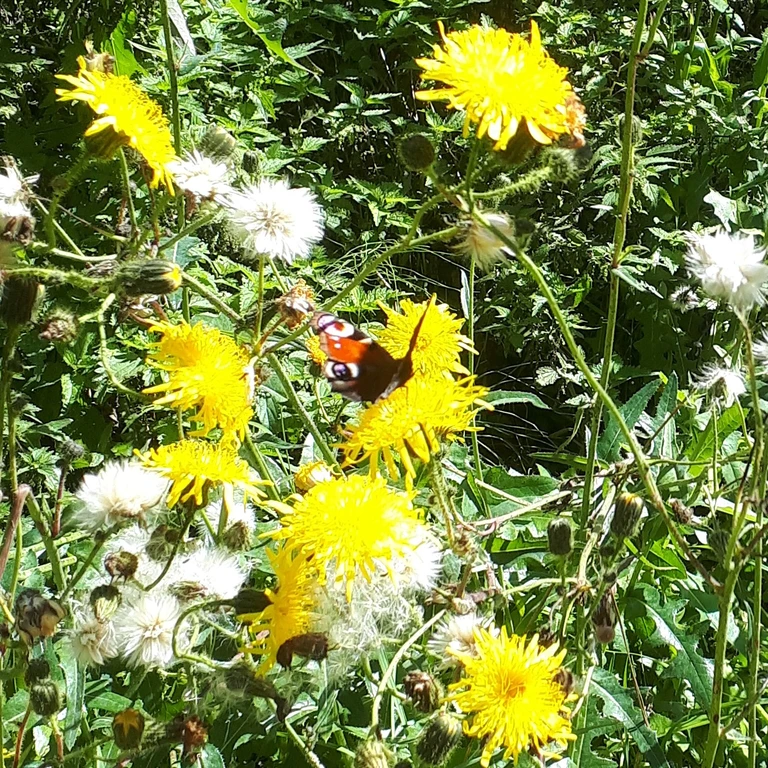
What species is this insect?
Aglais io
